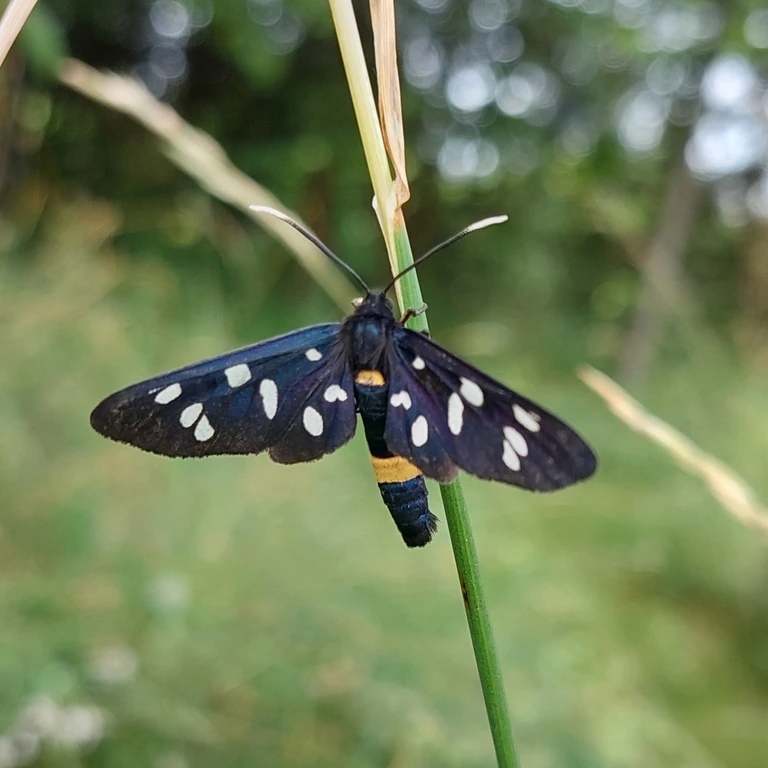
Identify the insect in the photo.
Amata phegea
